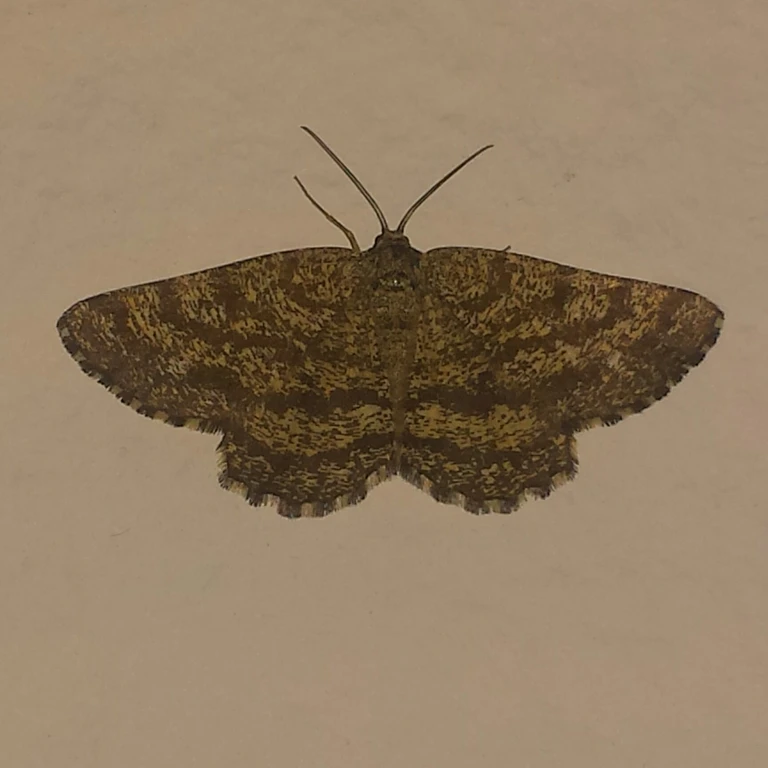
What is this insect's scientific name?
Ematurga atomaria
